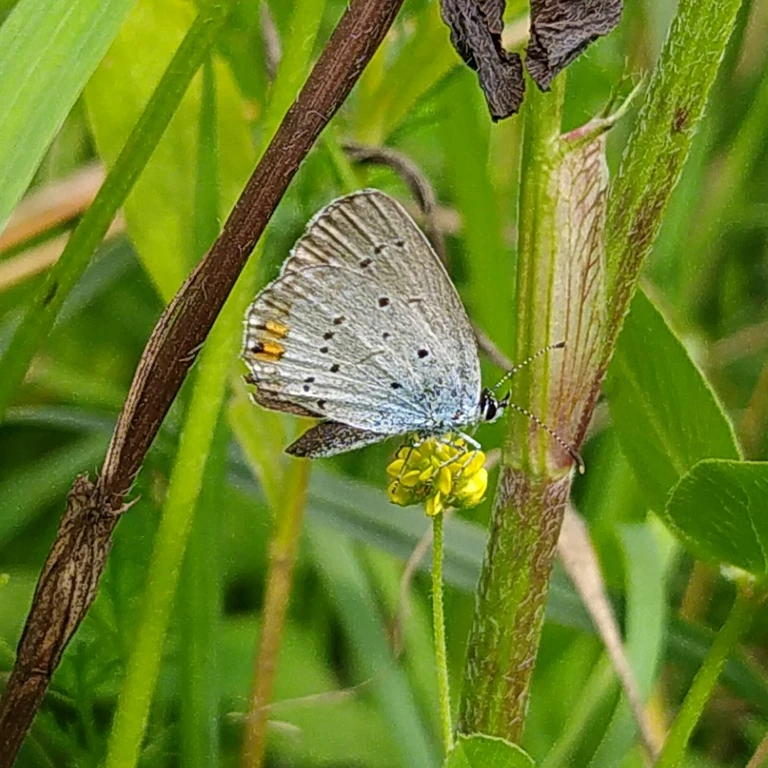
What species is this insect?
Cupido argiades (also Elkalyce argiades)
